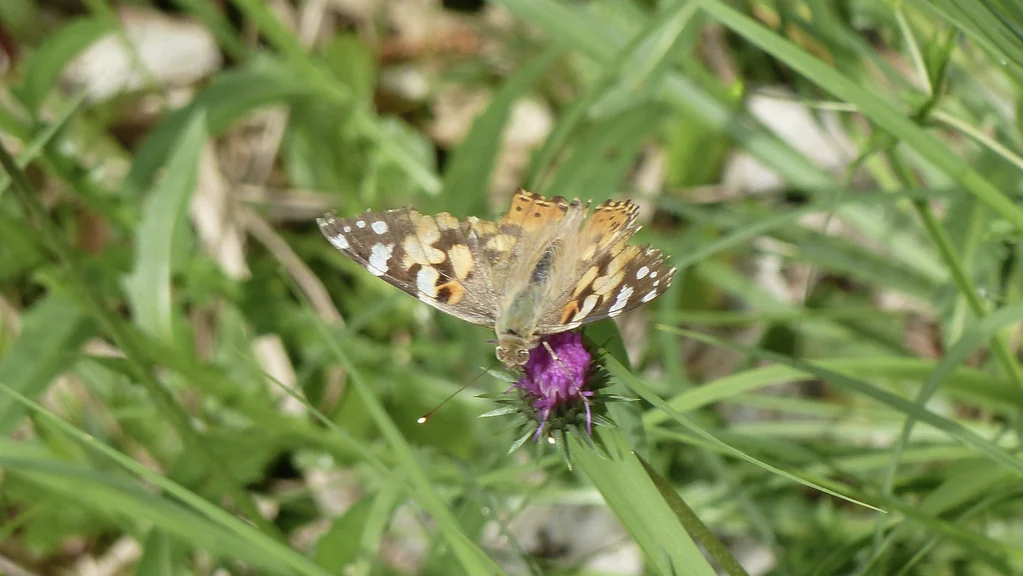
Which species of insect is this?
Vanessa cardui
